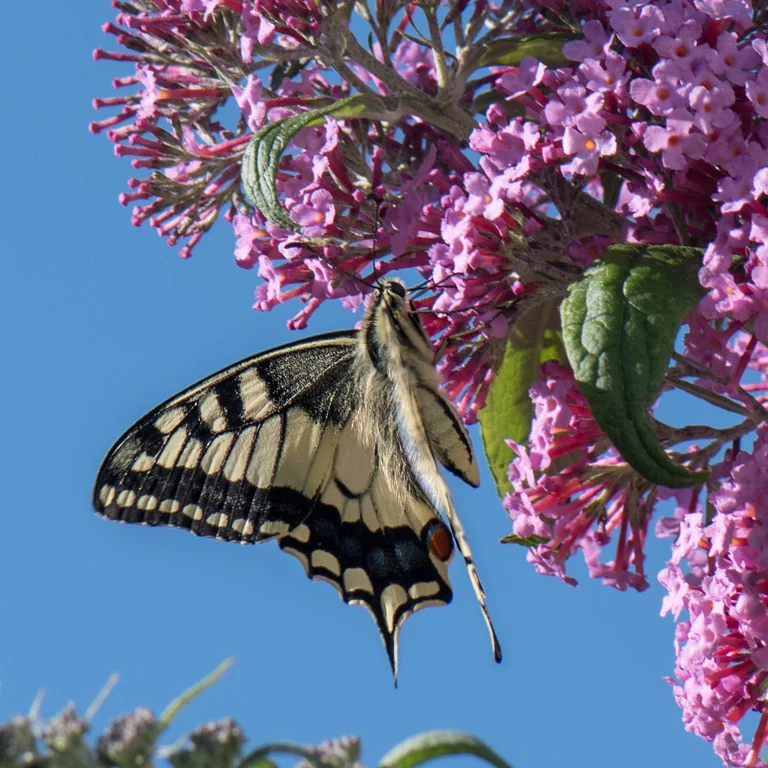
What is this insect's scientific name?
Papilio machaon
